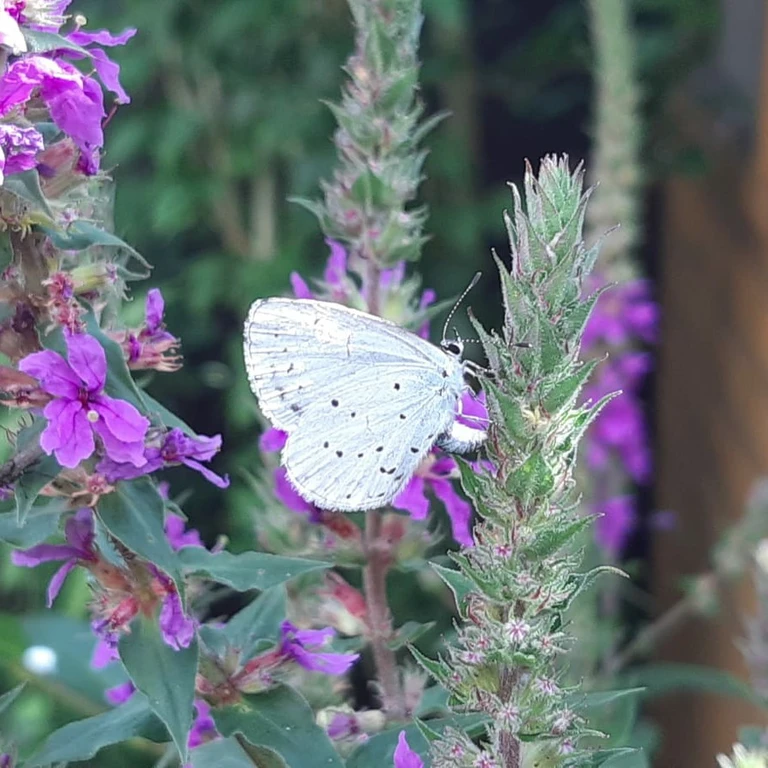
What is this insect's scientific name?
Celastrina argiolus
